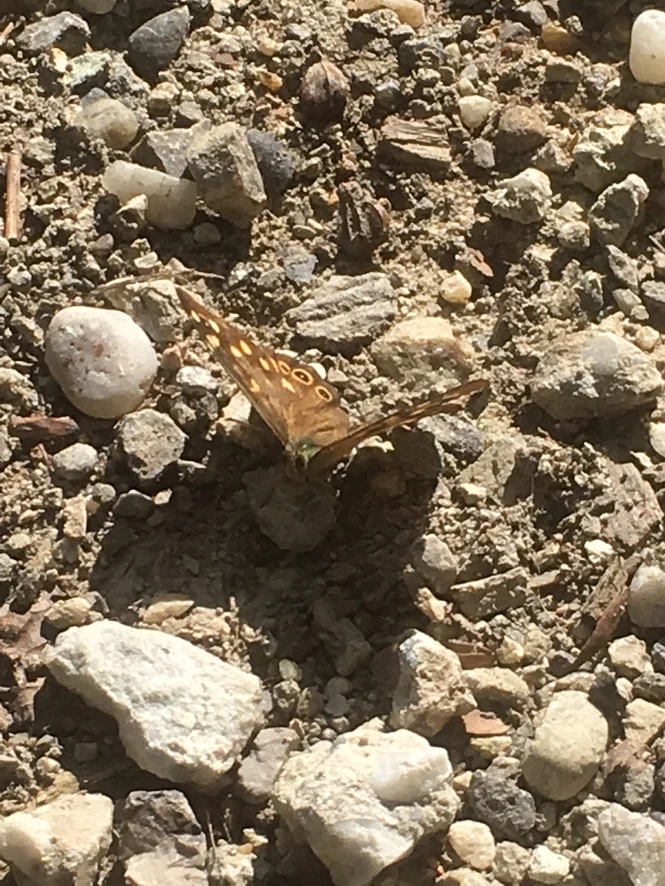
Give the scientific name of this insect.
Pararge aegeria
